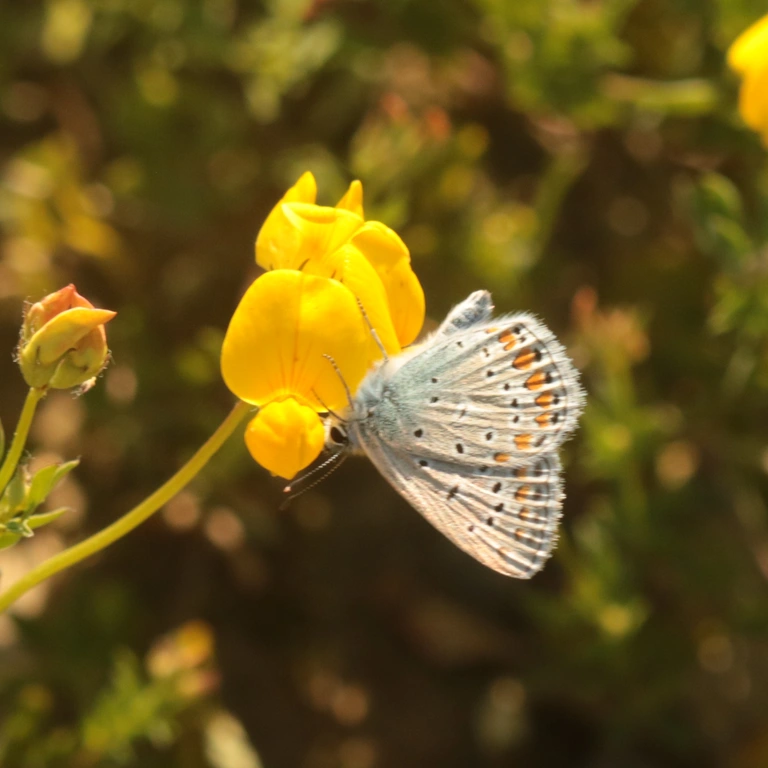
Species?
Polyommatus icarus
